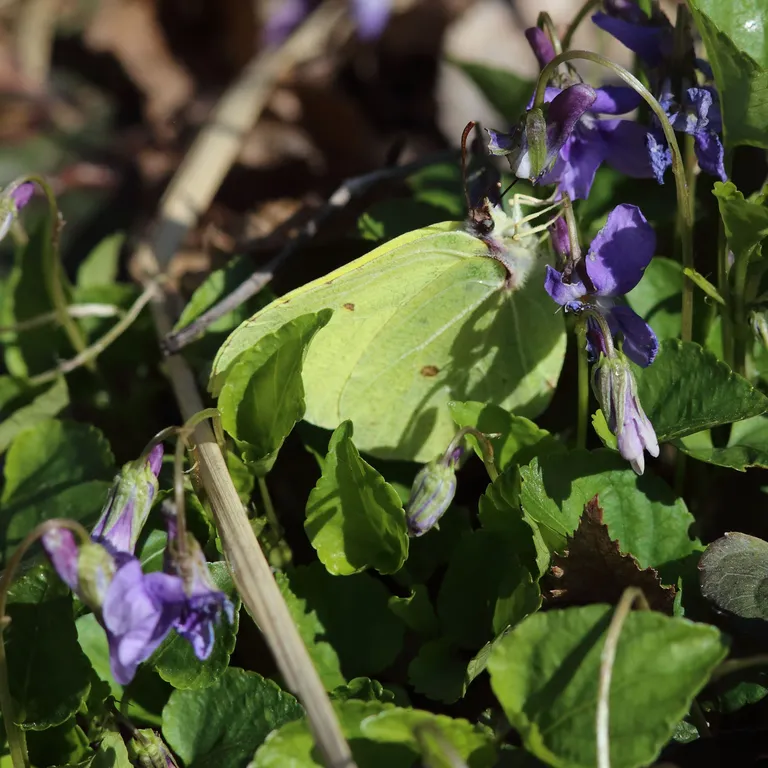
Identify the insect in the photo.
Gonepteryx rhamni
